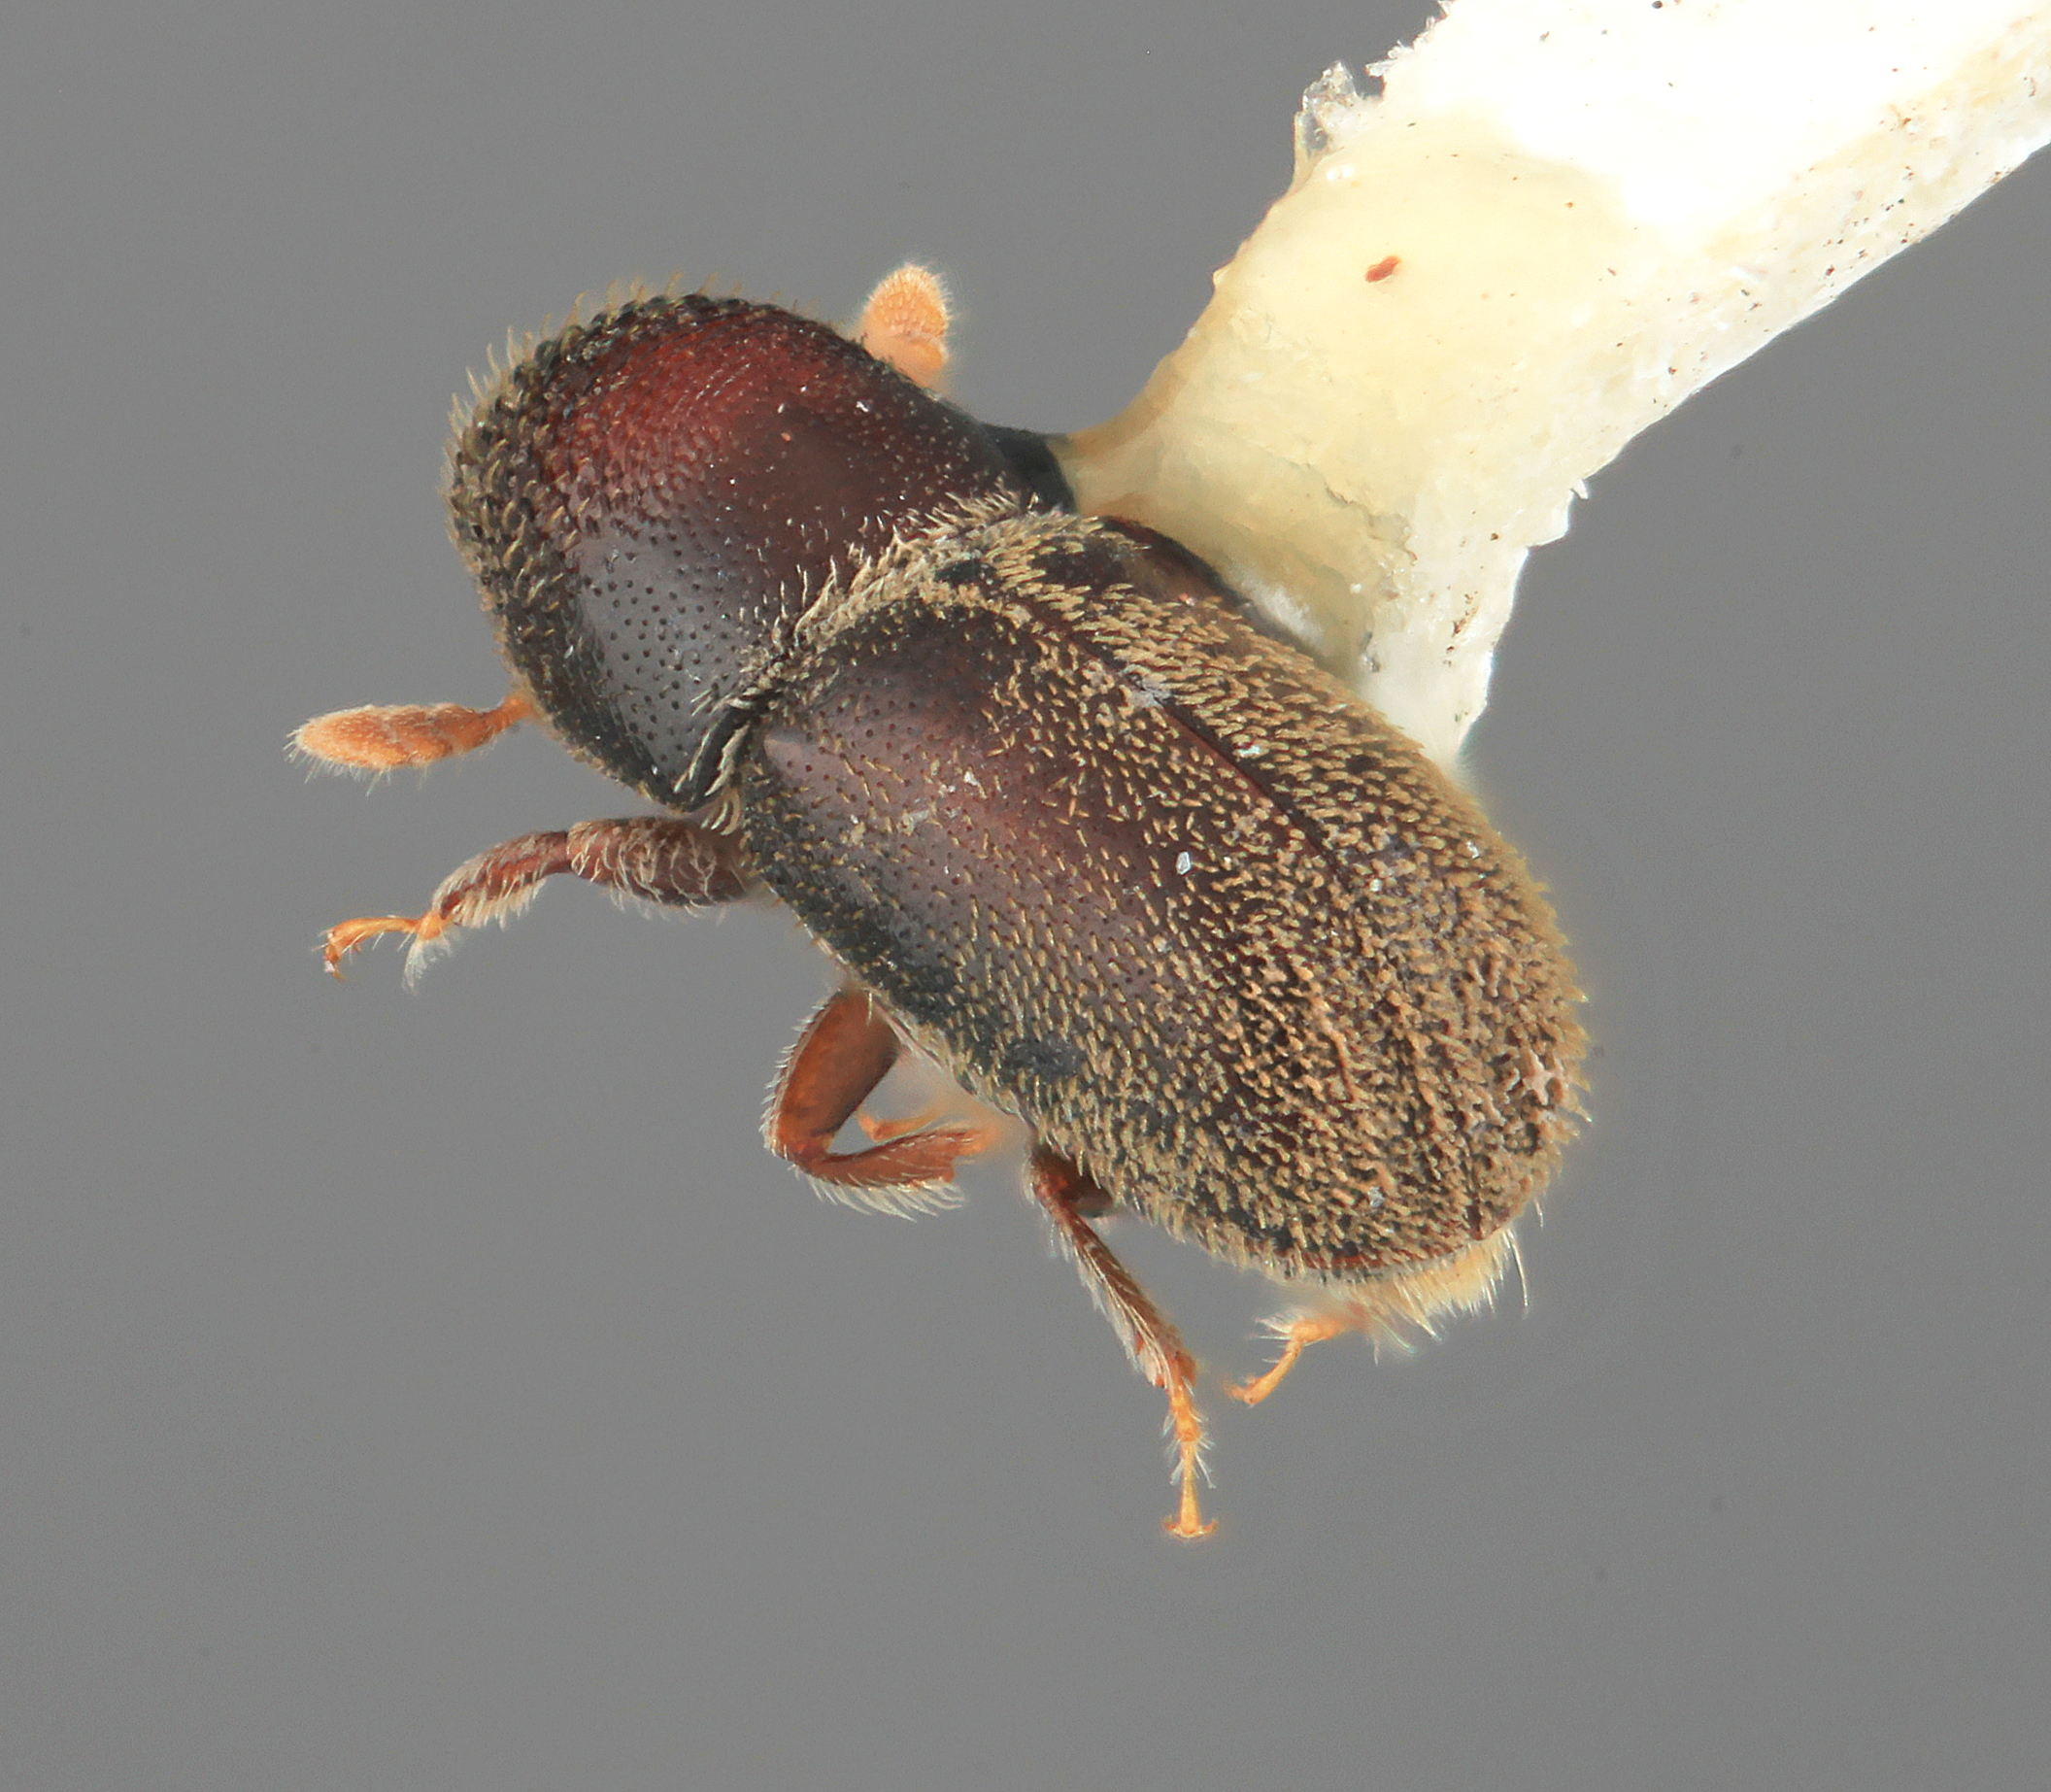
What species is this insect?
Pseudopityophthorus tropicalis
